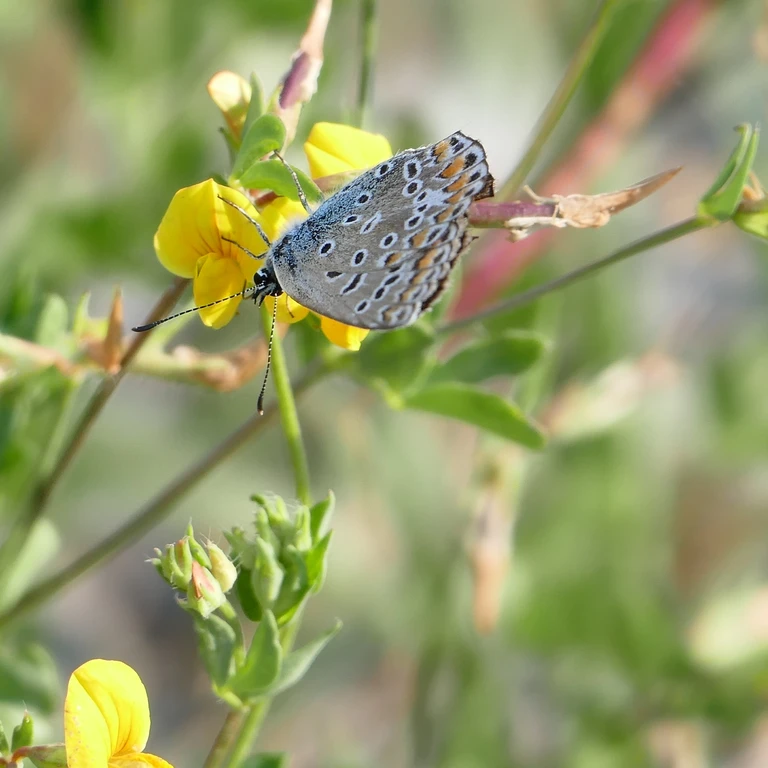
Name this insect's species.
Polyommatus icarus
